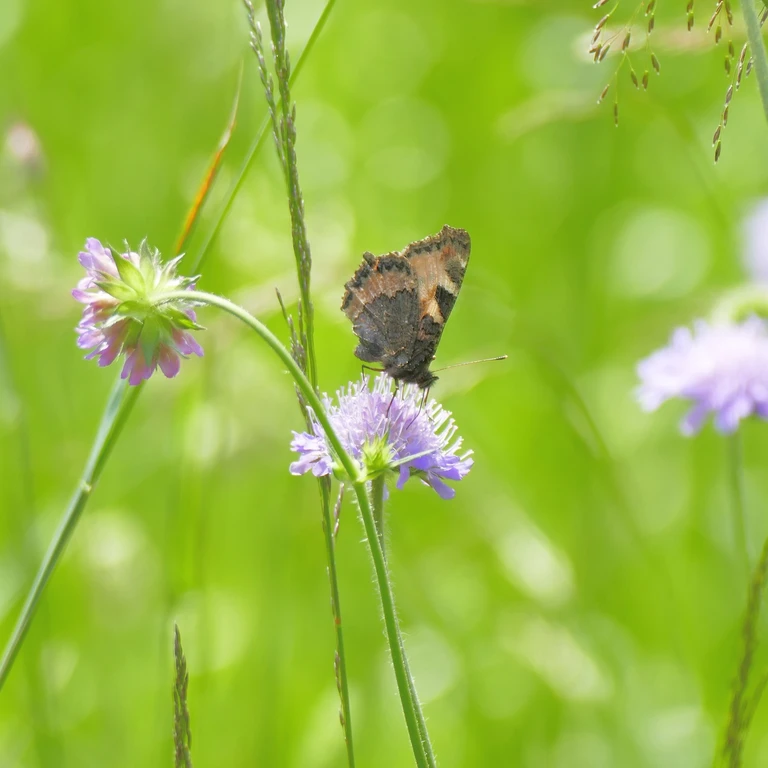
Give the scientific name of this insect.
Aglais urticae
